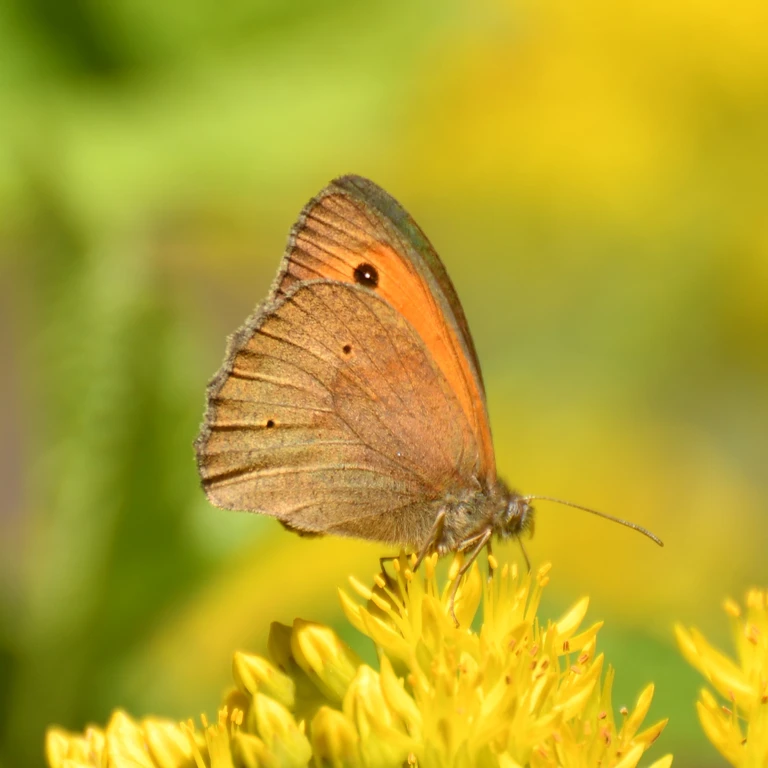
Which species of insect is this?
Maniola jurtina
